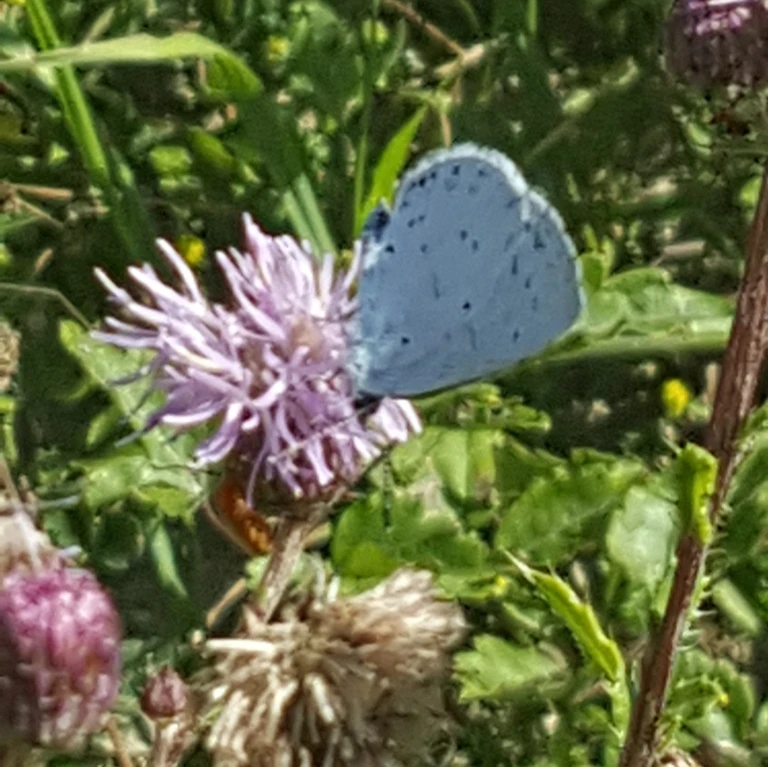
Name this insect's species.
Celastrina argiolus
